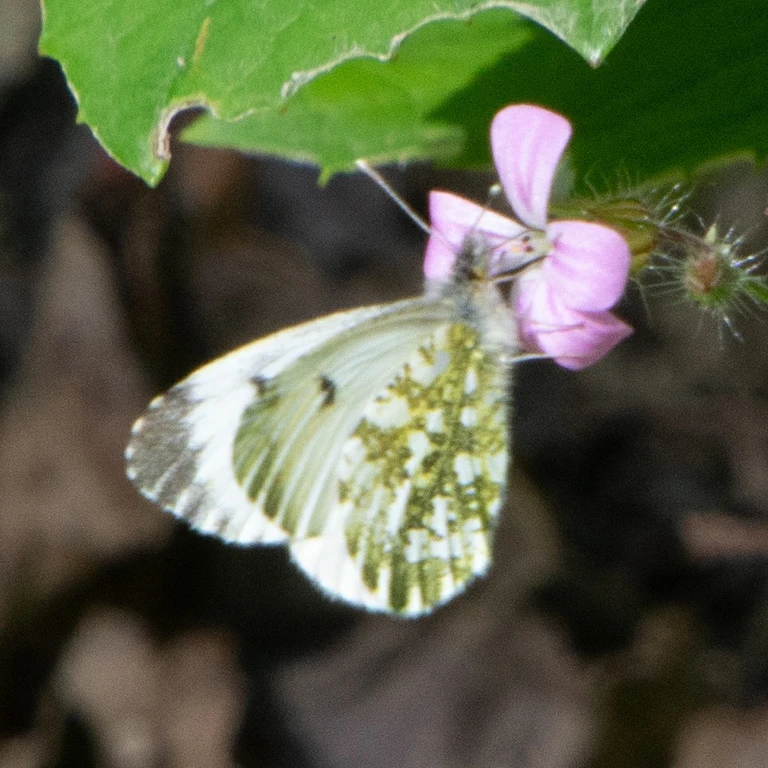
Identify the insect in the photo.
Anthocharis cardamines
